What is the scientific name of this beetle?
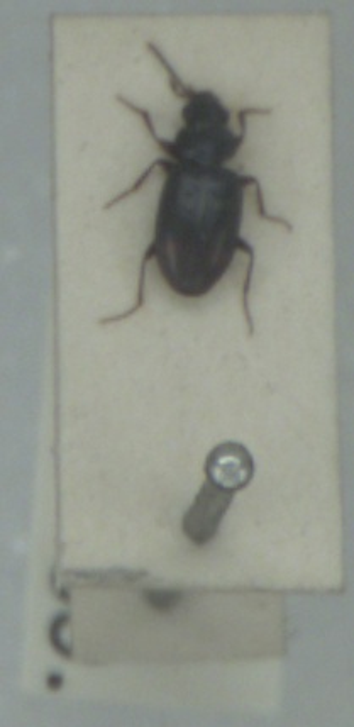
Bembidion guttula
